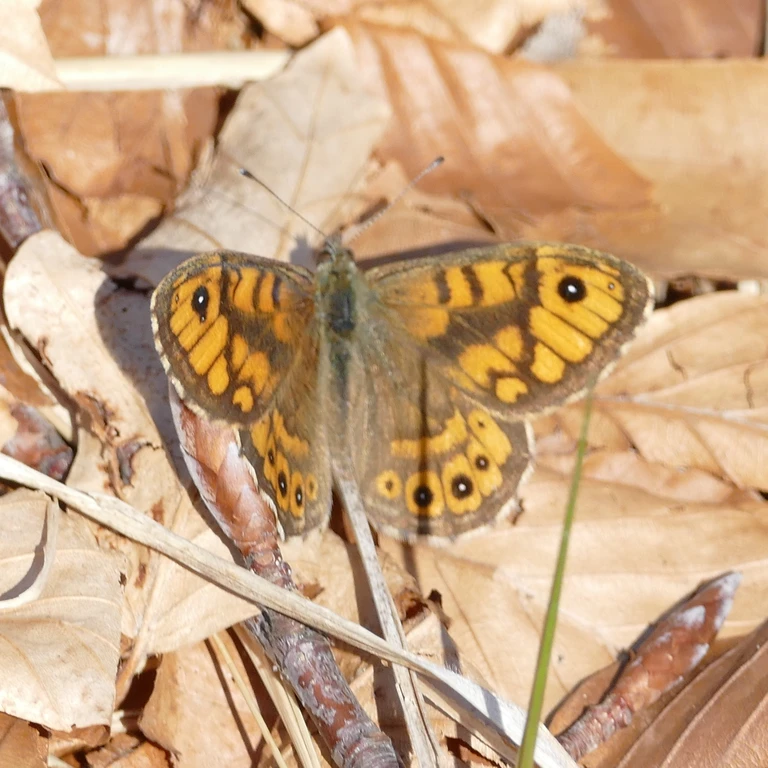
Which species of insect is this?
Lasiommata megera (also Pararge megera)
